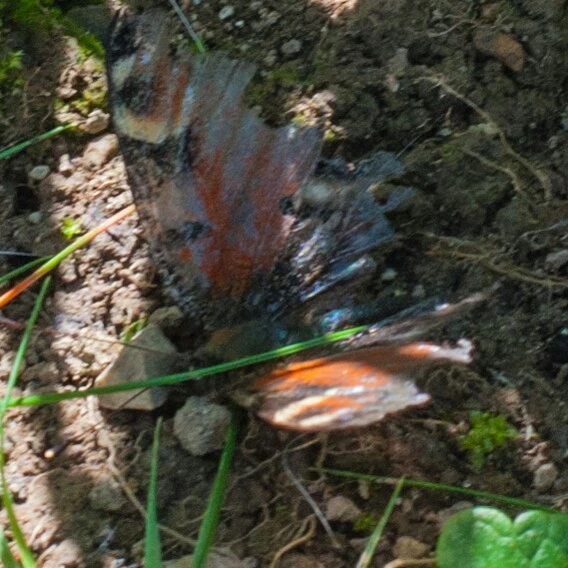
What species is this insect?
Aglais io
